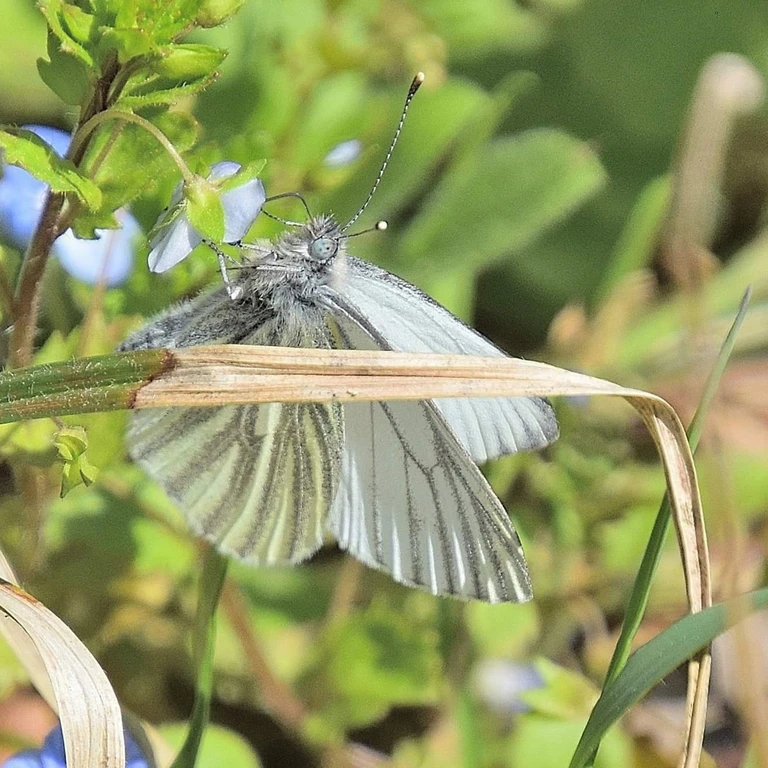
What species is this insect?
Pieris napi
